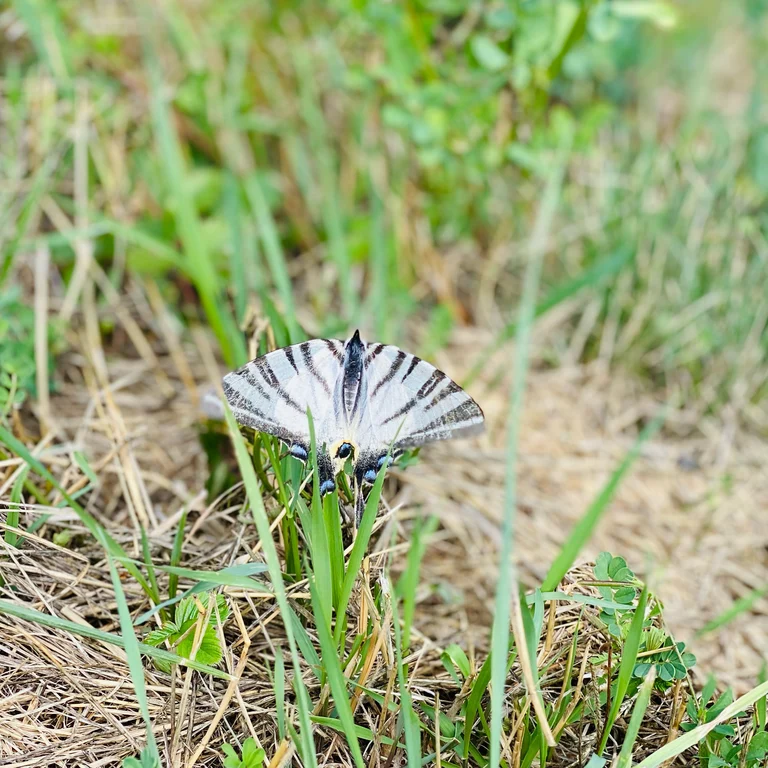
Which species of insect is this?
Iphiclides podalirius
